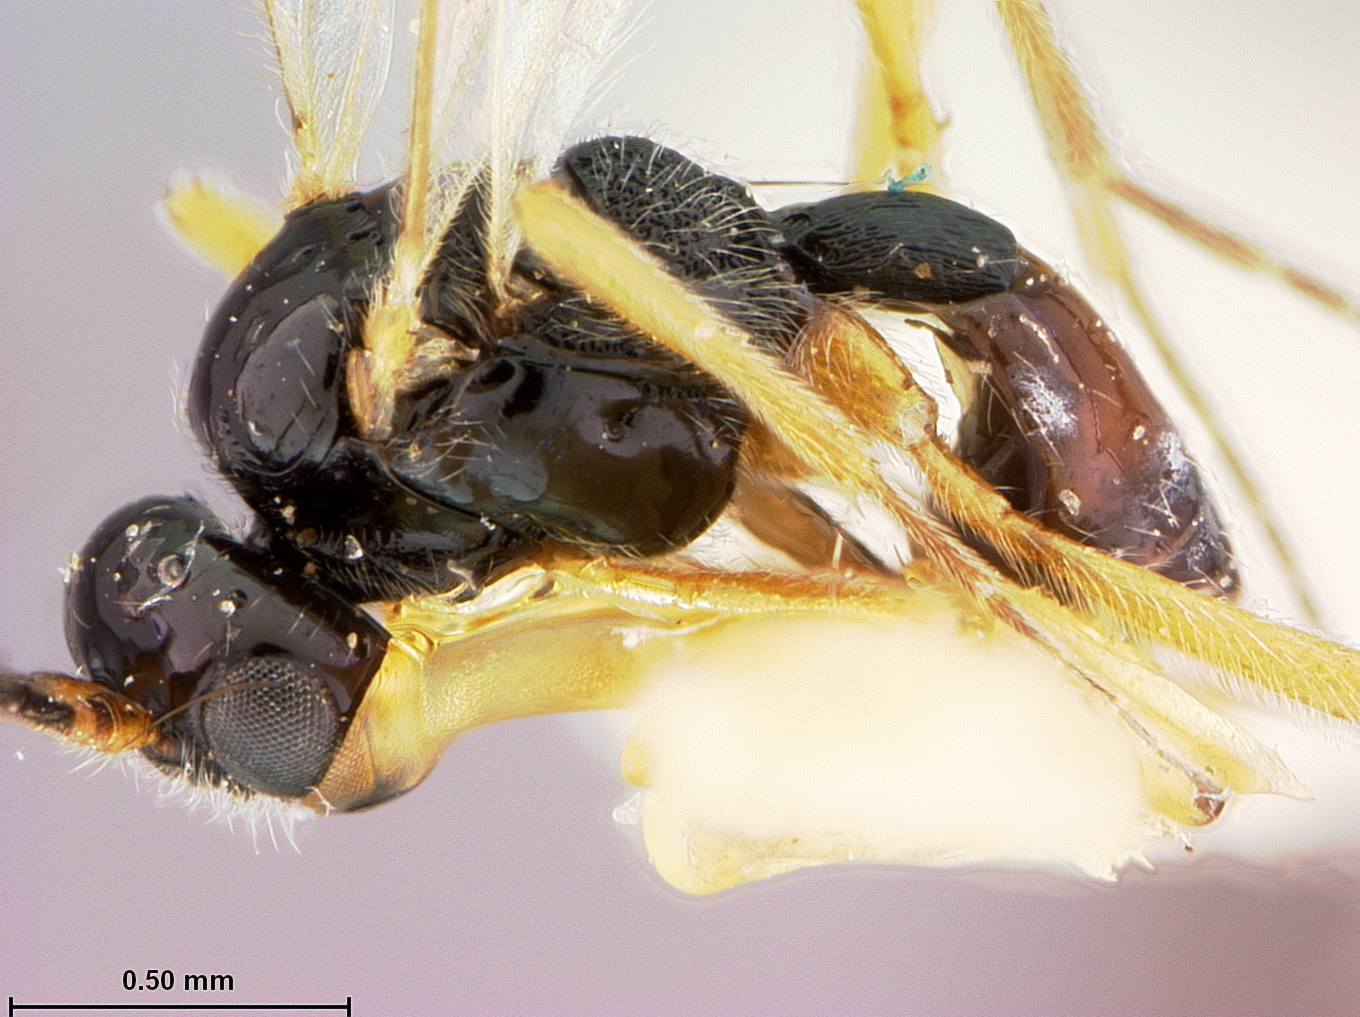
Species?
Opius posadai
